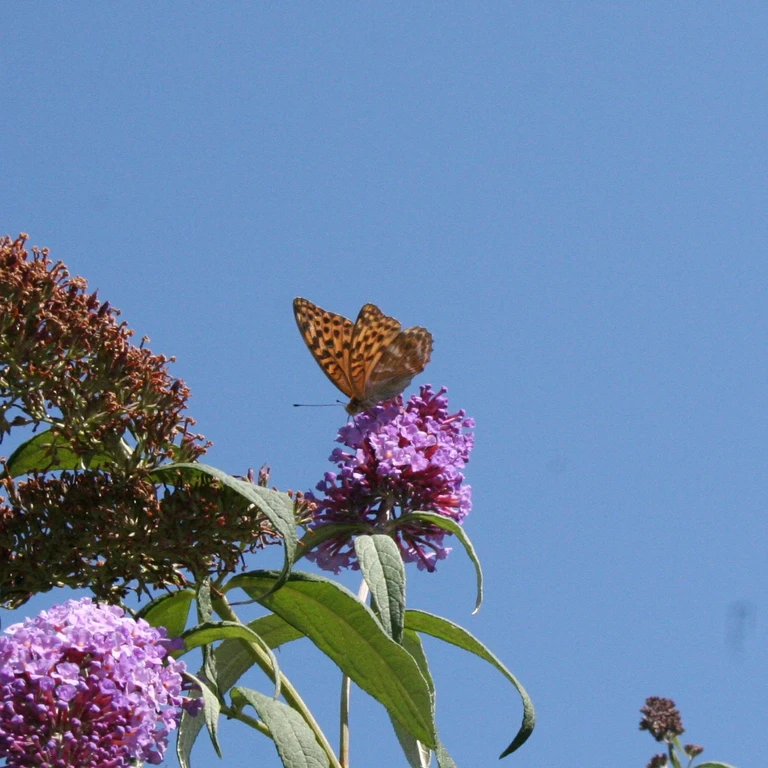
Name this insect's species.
Argynnis paphia
